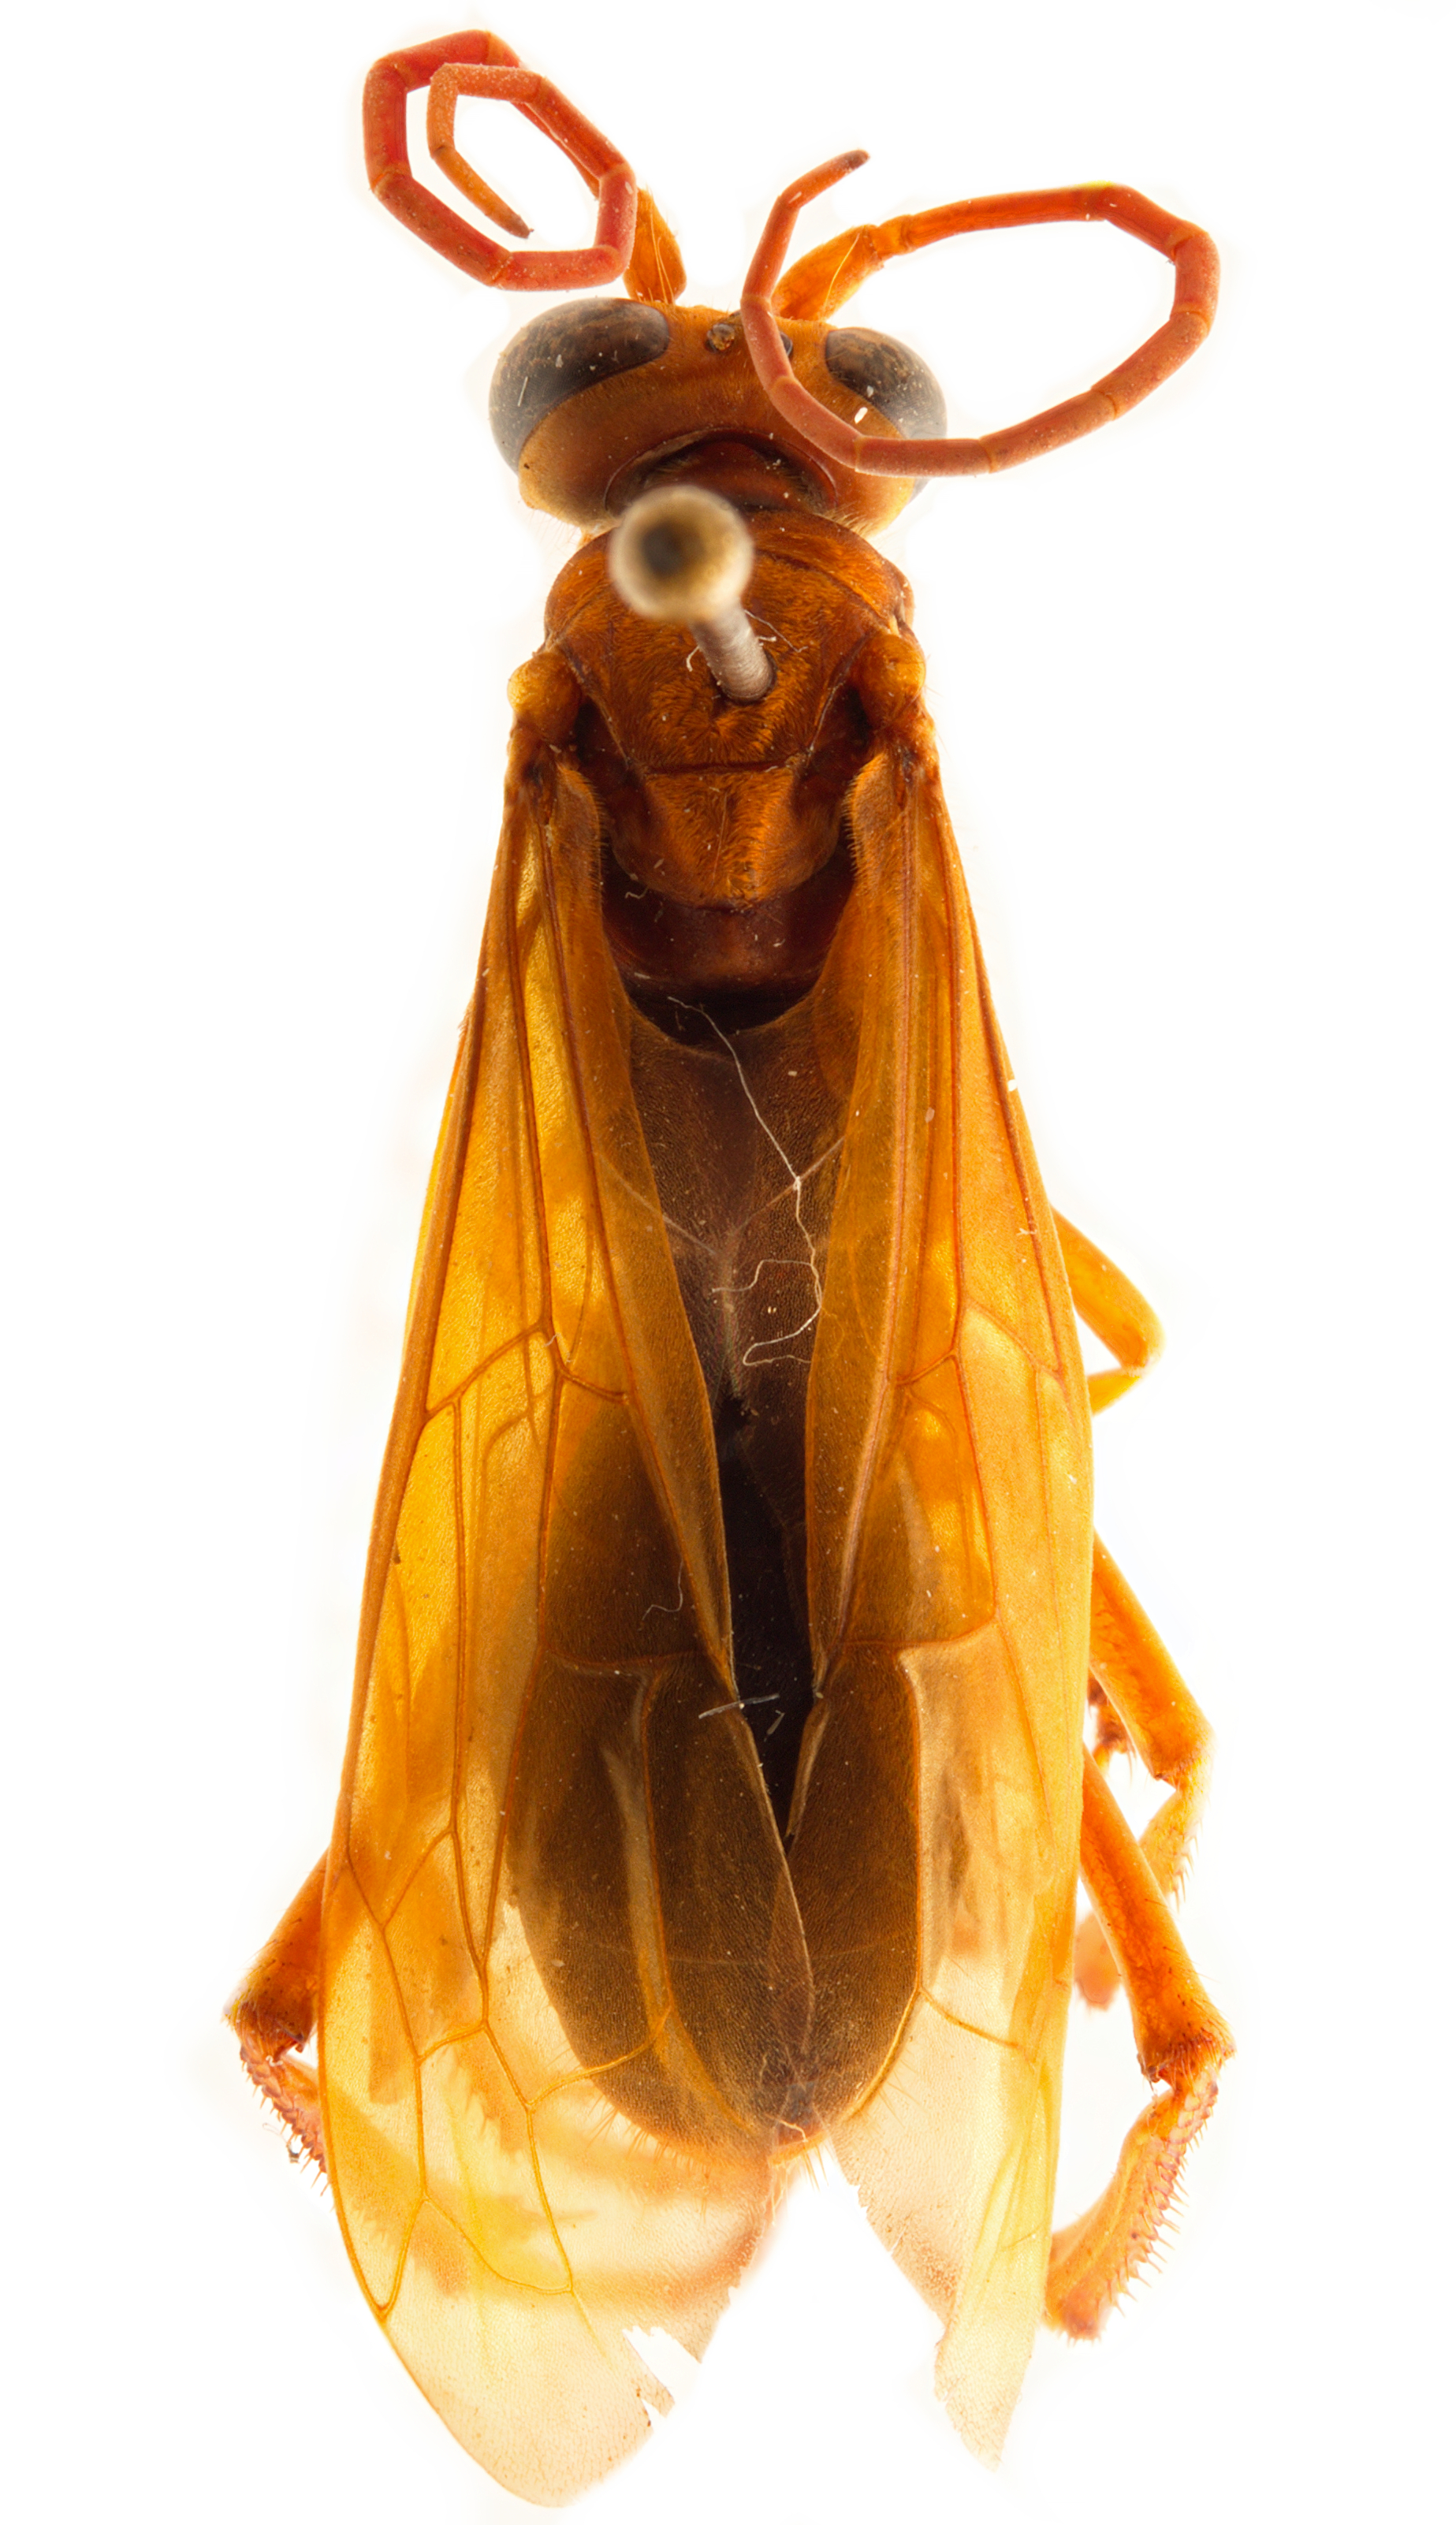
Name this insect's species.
Leptodialepis ceylonica
